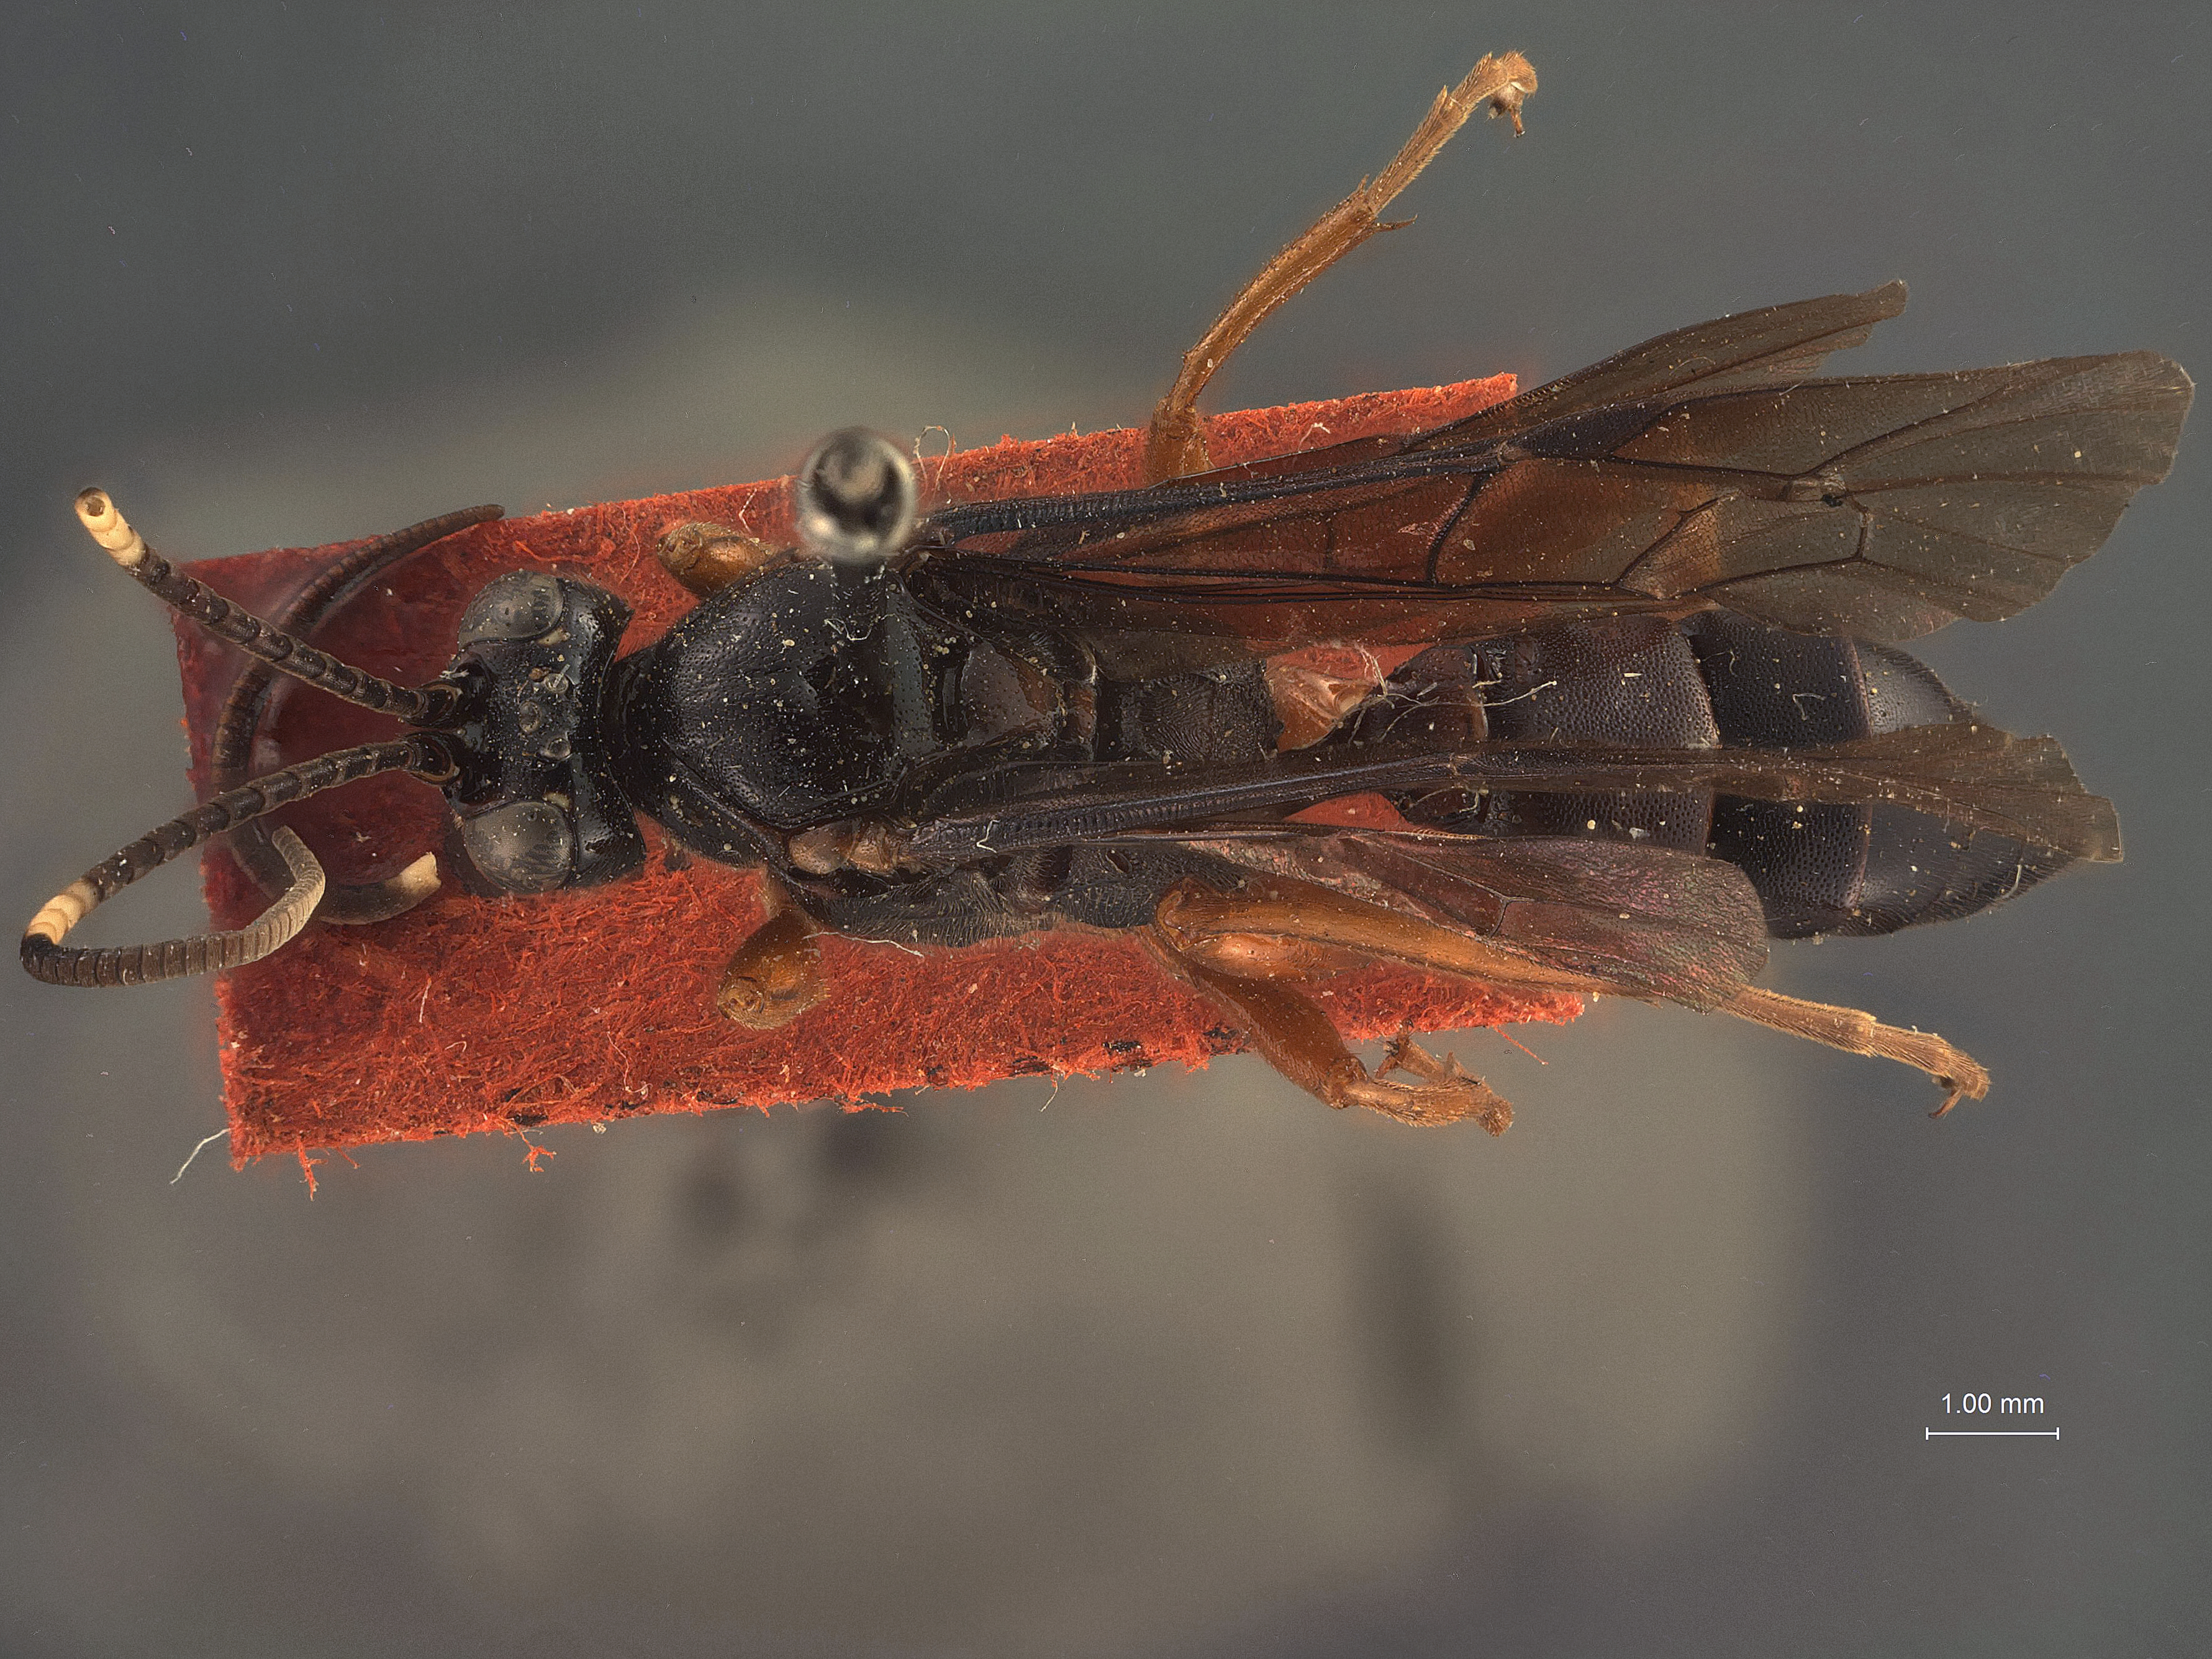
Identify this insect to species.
Coelichneumonops rubricoxa
